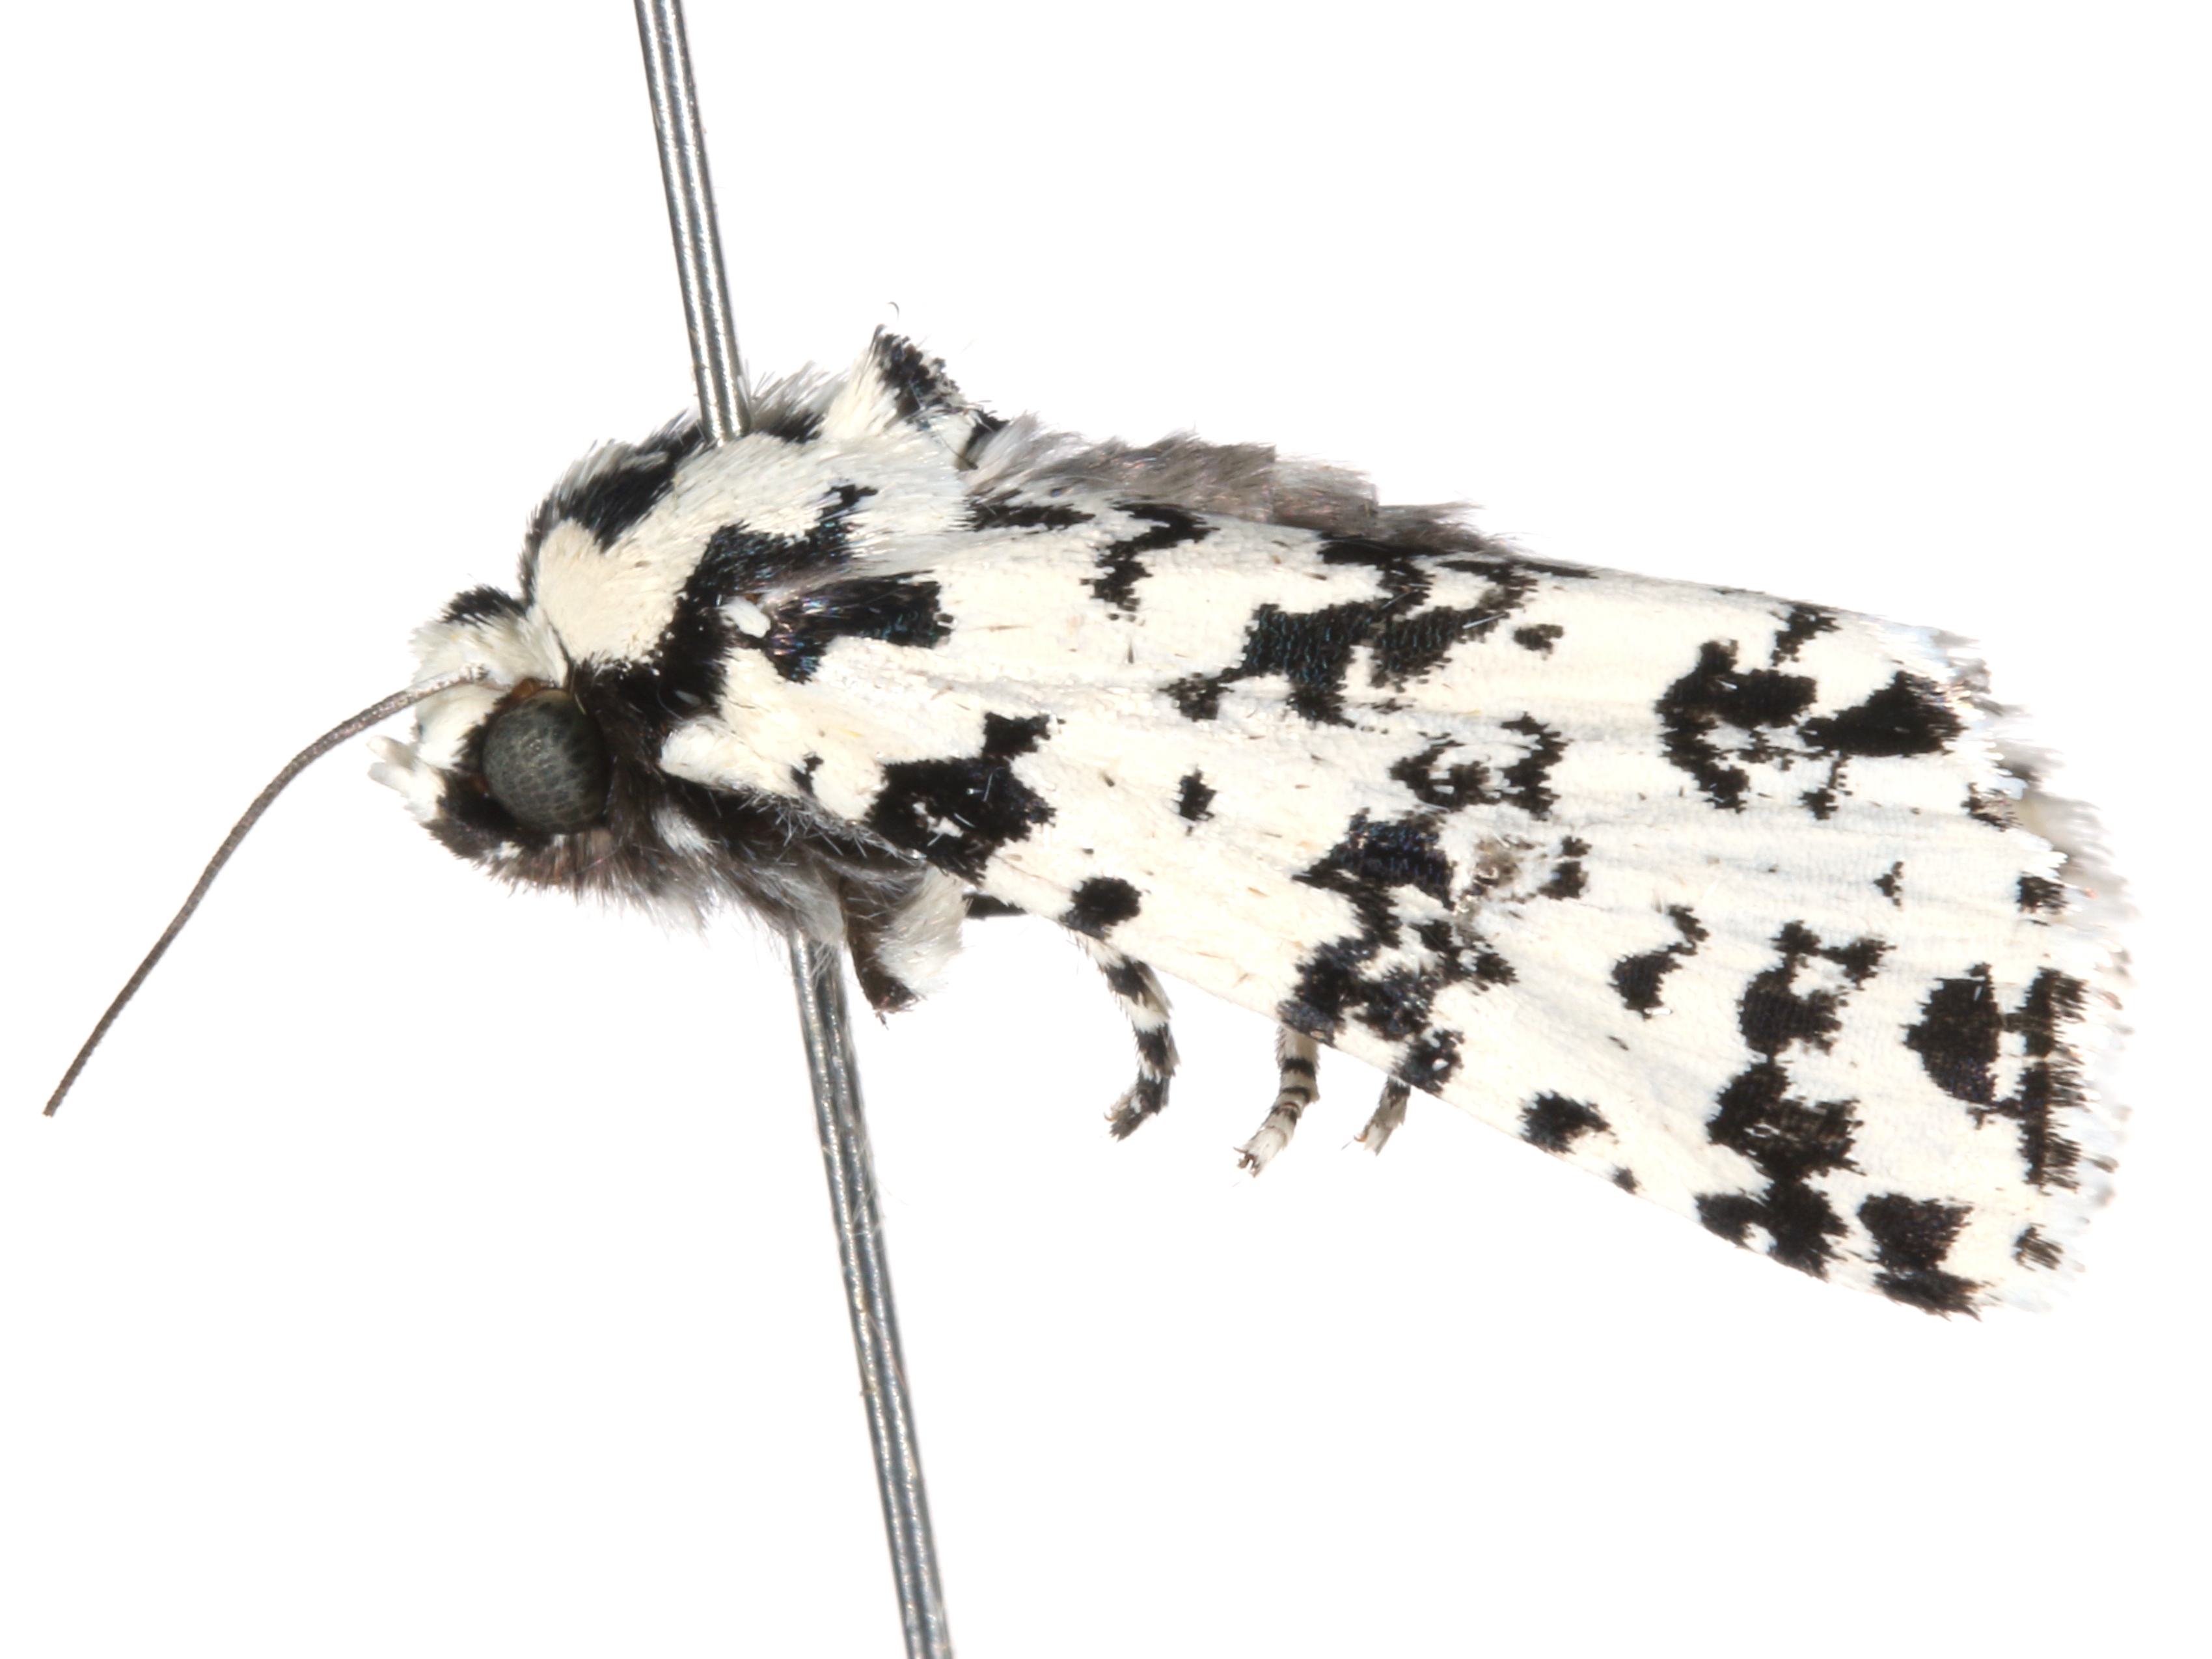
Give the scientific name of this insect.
Molvena caledonica
